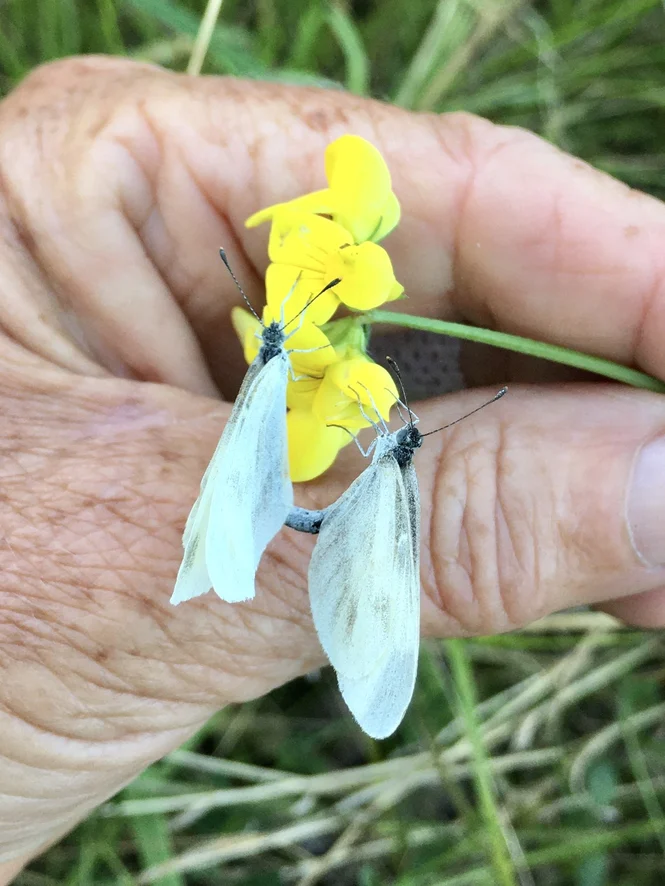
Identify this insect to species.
Leptidea sinapis/juvernica
